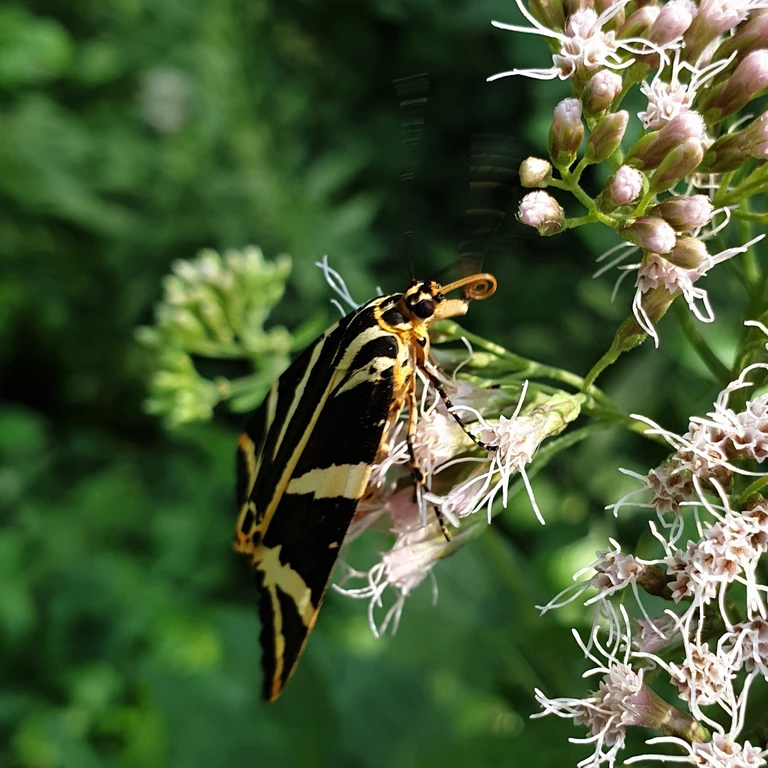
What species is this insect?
Euplagia quadripunctaria
